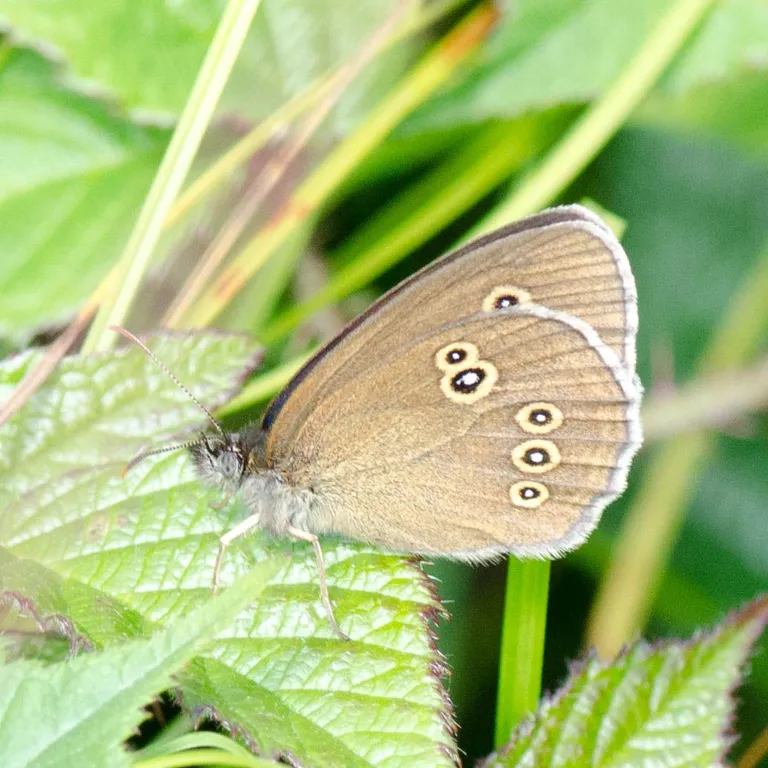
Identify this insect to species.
Aphantopus hyperantus
